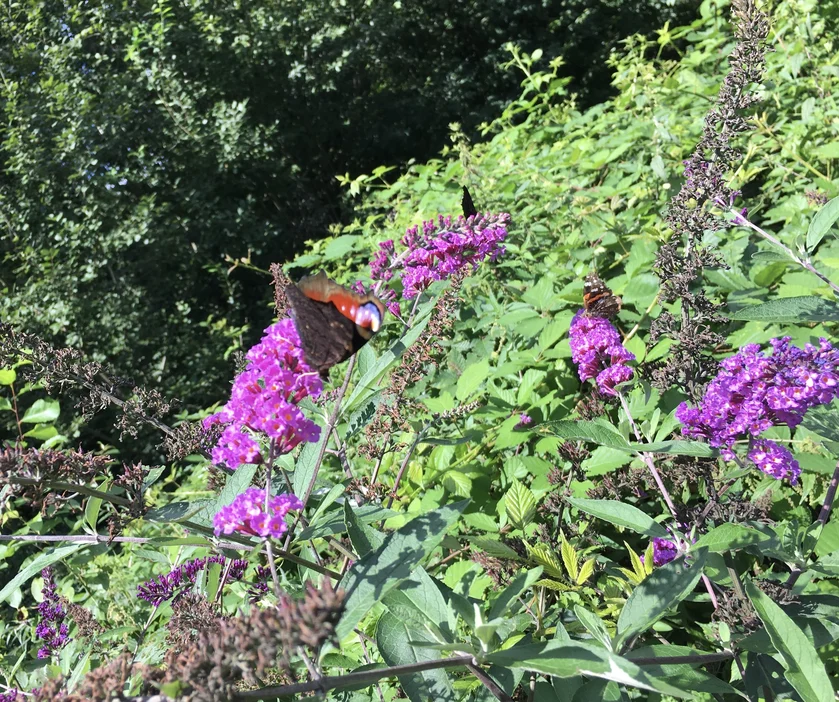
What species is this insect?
Aglais io
